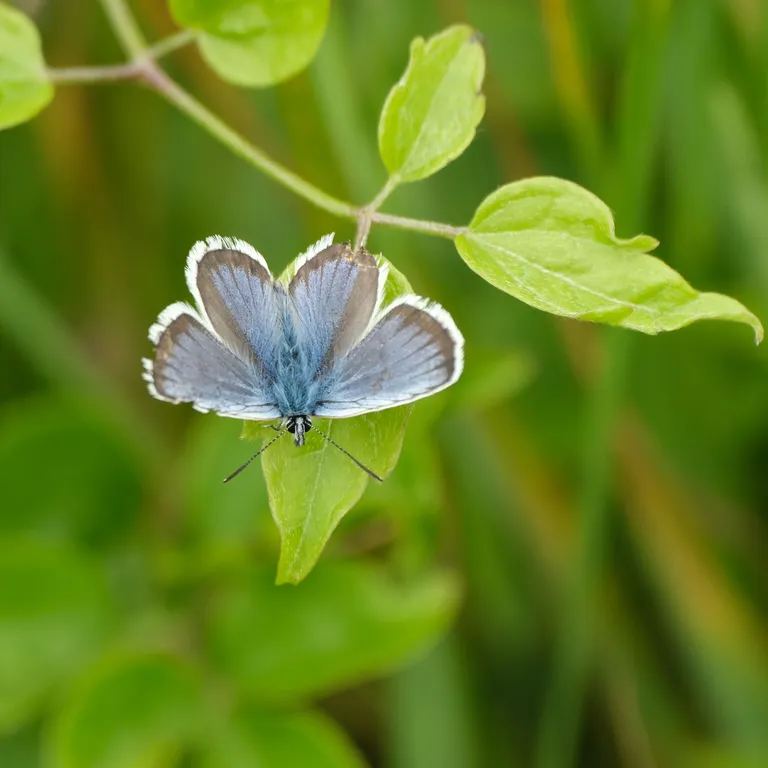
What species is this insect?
Plebejus argus
